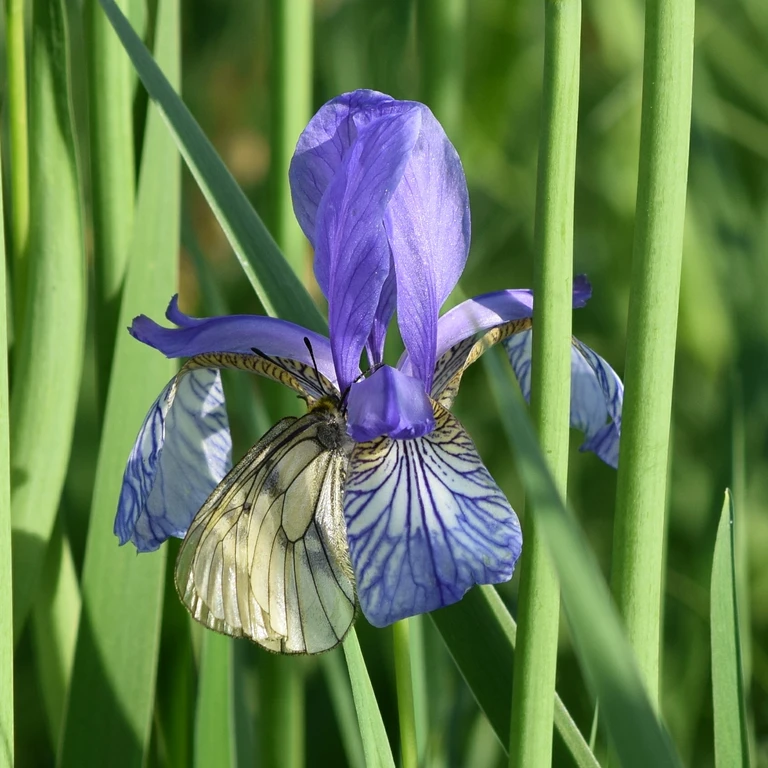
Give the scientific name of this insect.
Parnassius mnemosyne
